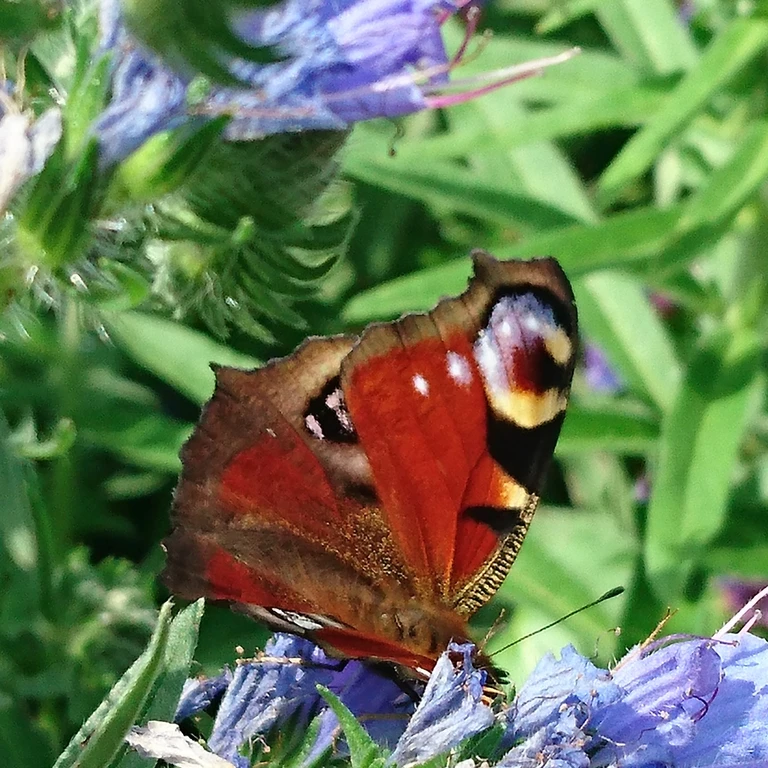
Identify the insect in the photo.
Aglais io
